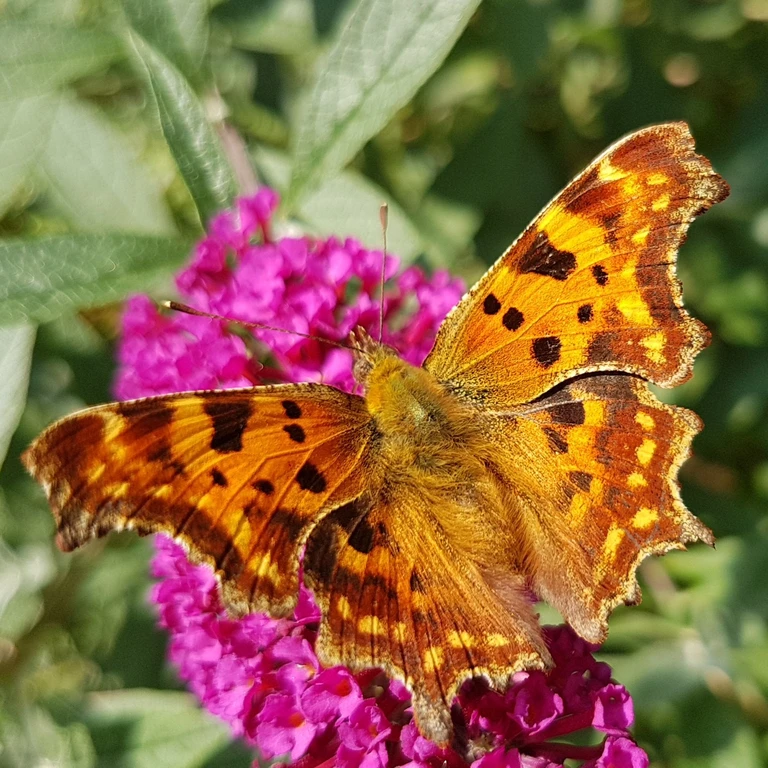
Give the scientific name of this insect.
Polygonia c-album
